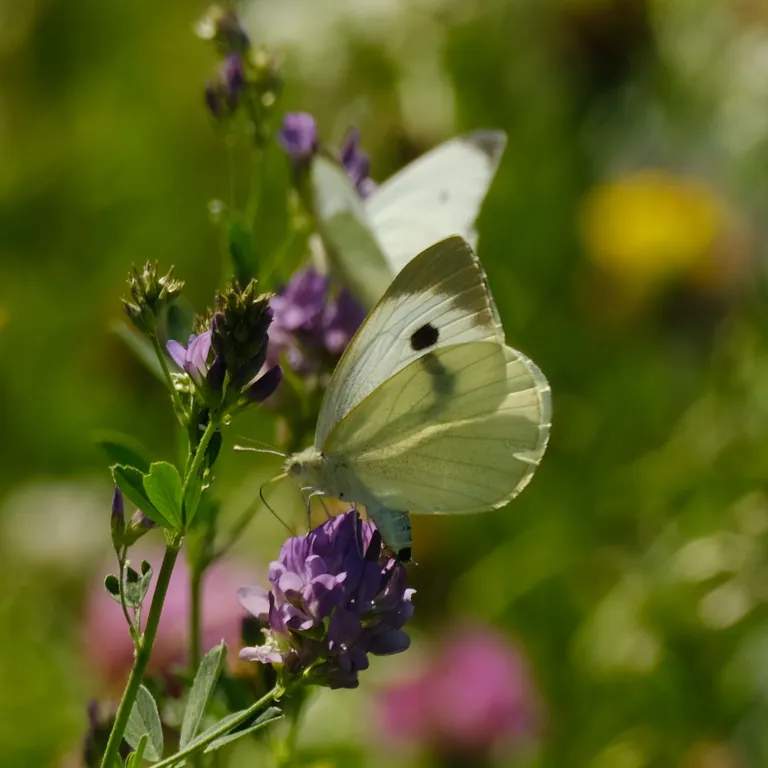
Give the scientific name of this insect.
Pieris brassicae
